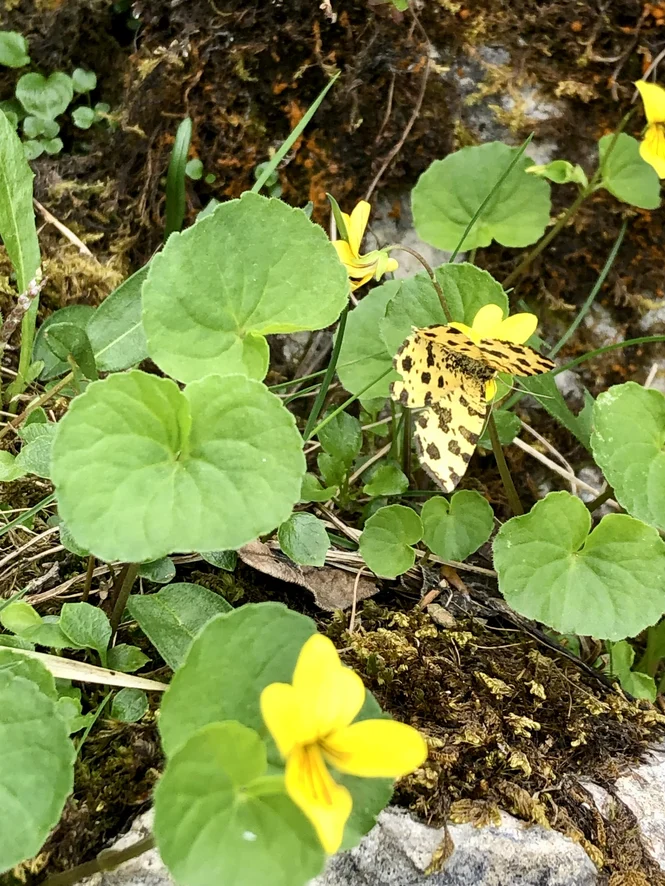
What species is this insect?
Pseudopanthera macularia
